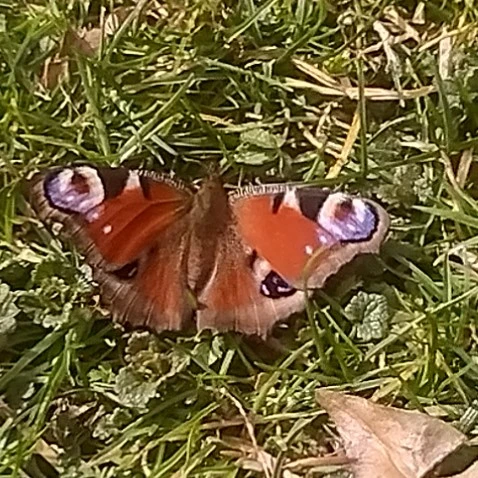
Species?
Aglais io
